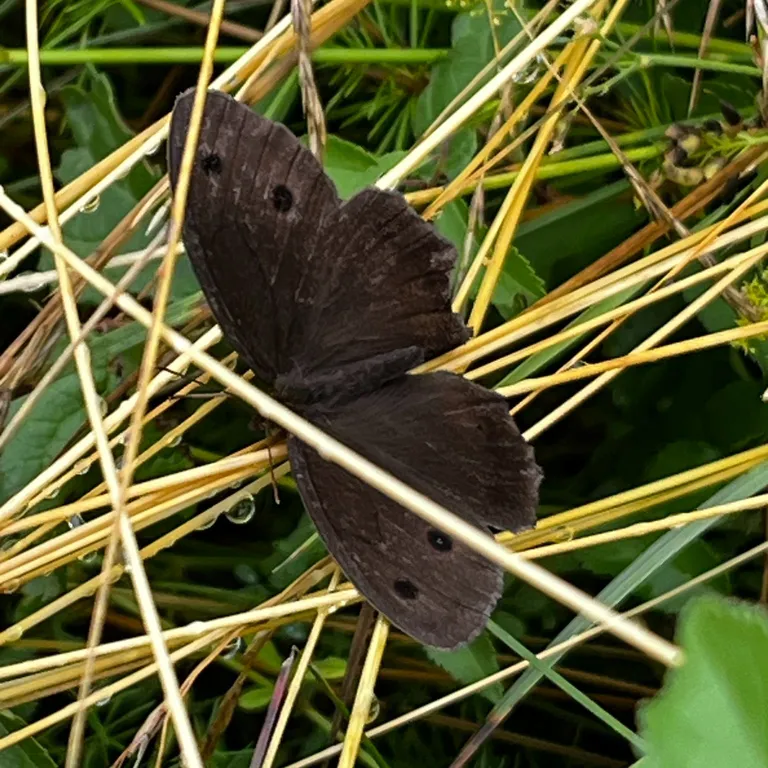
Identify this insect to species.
Minois dryas
